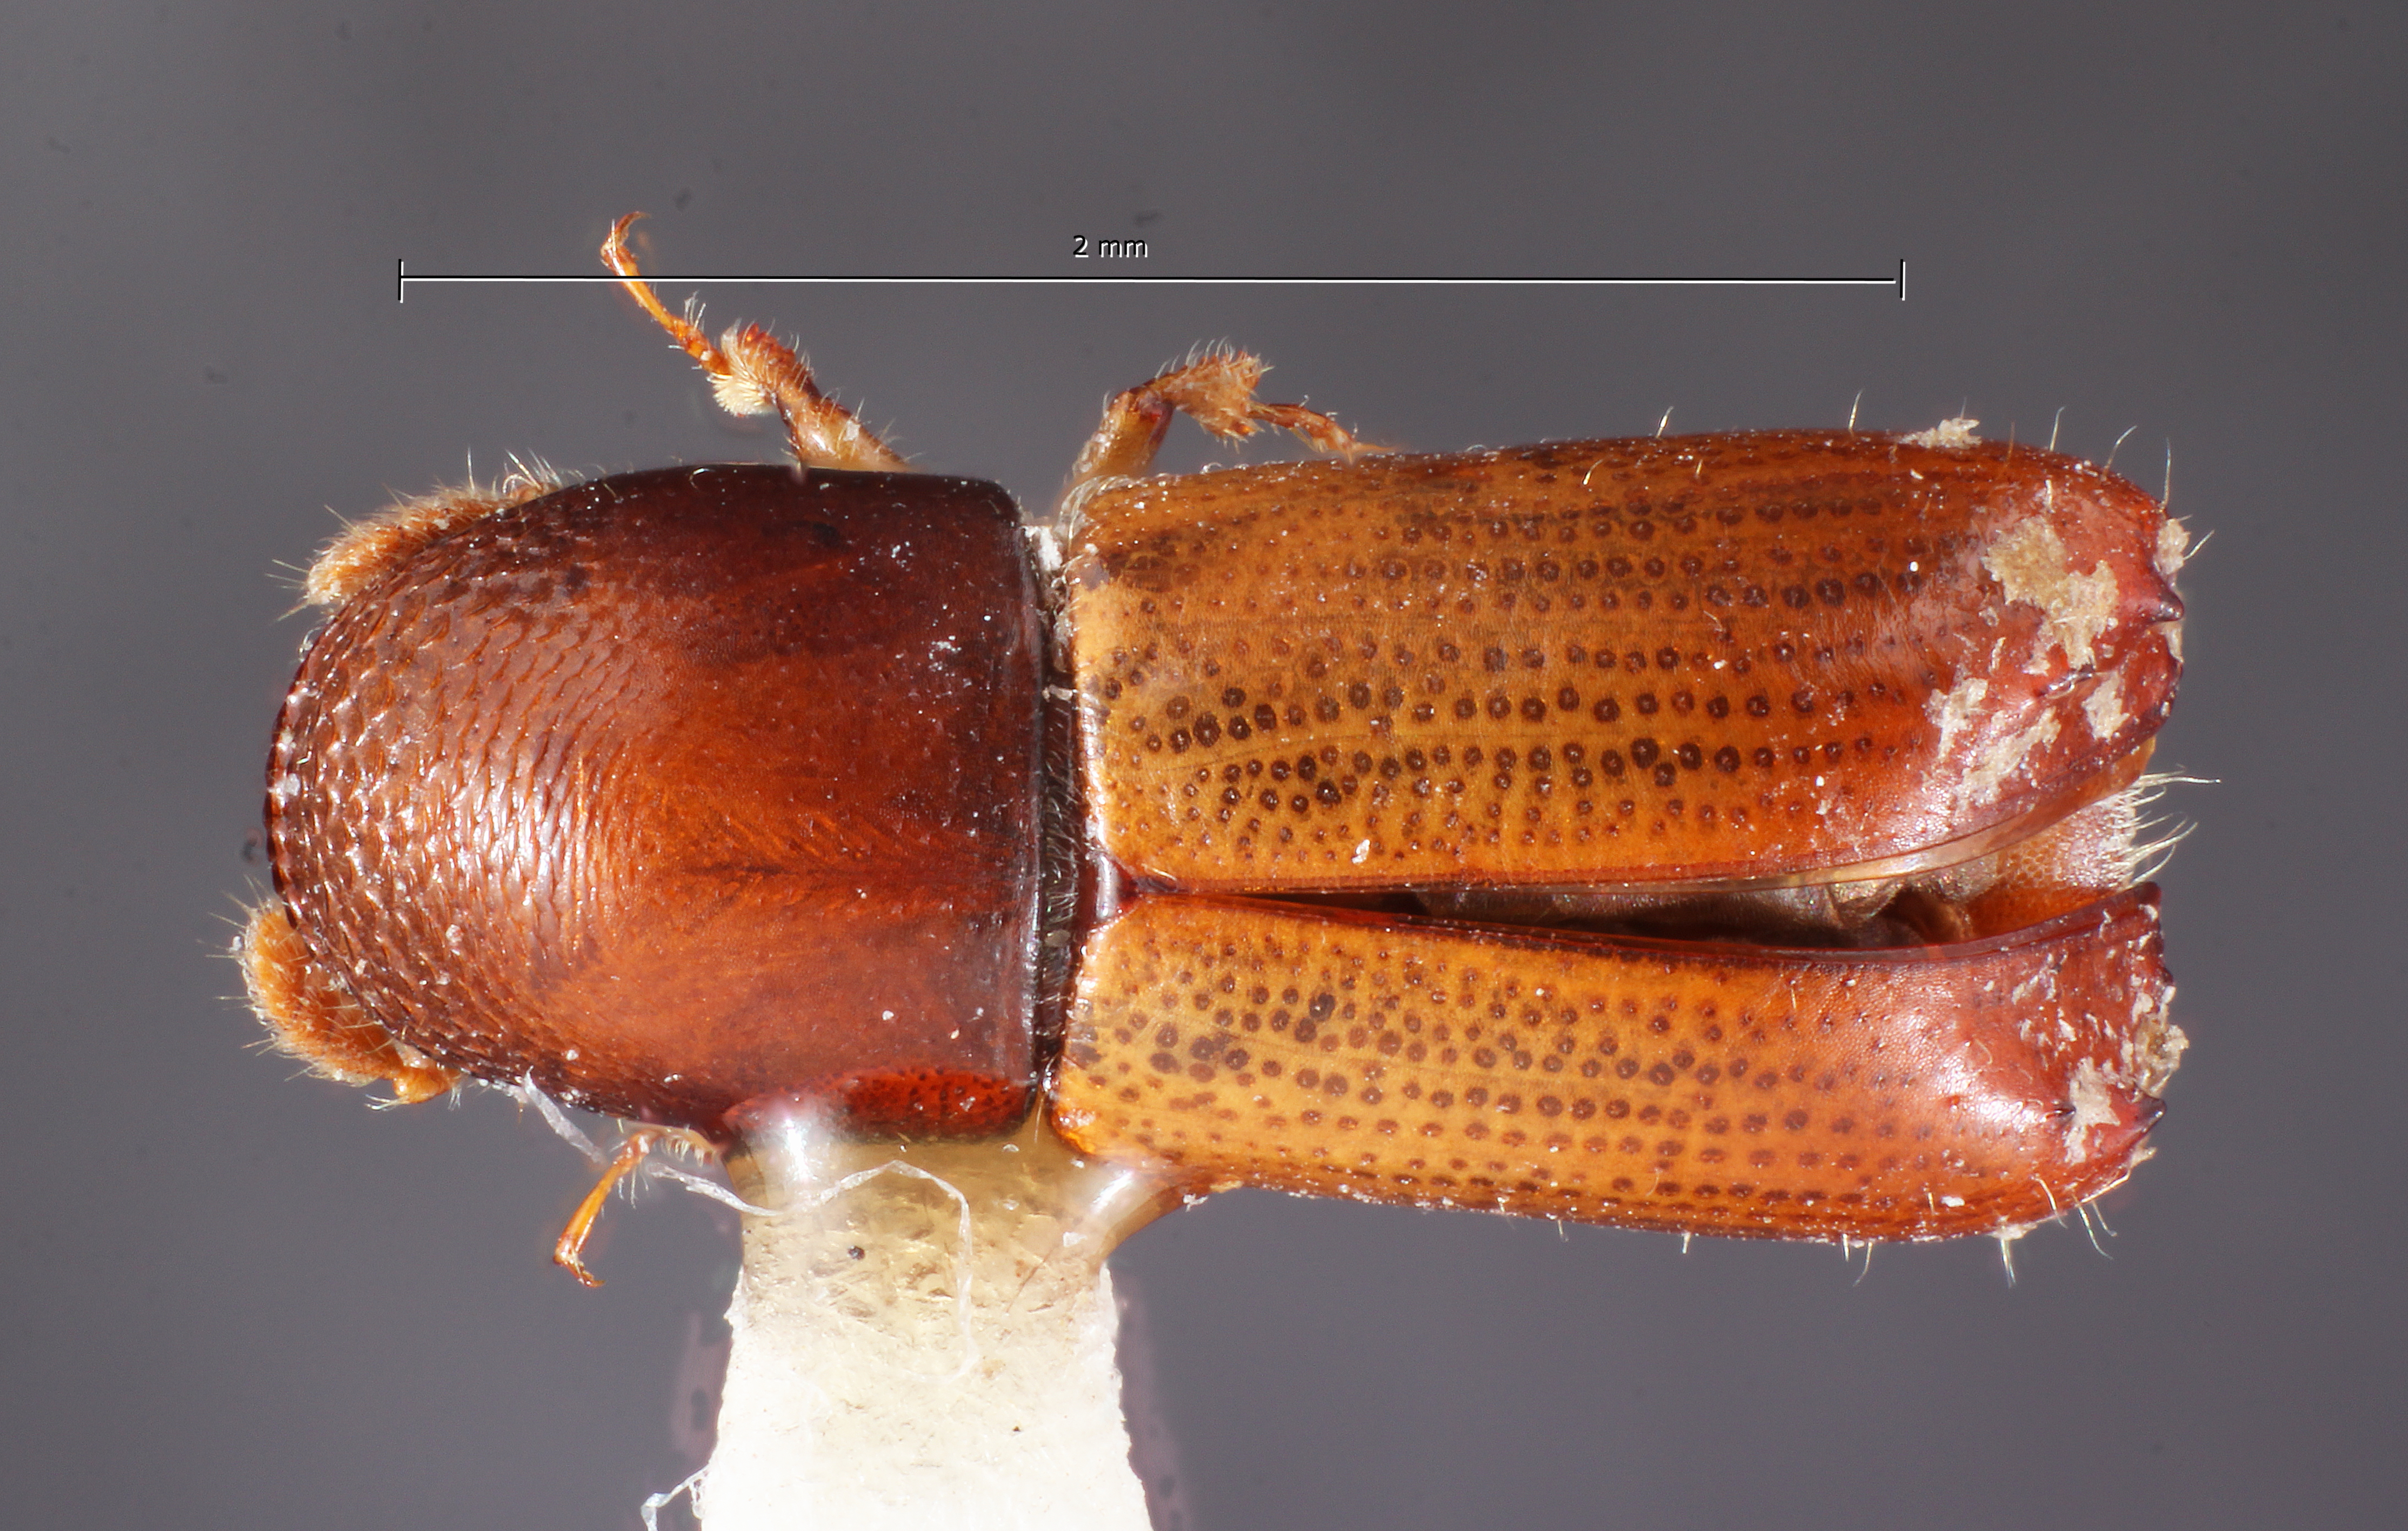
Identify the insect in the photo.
Monarthrum insignatum
